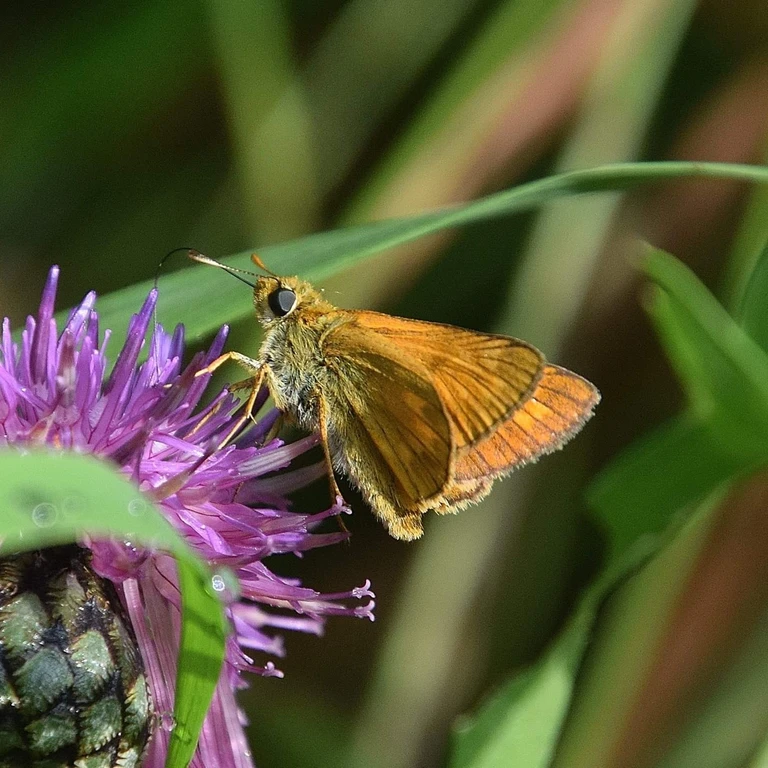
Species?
Ochlodes sylvanus (also Ochlodes venata)
